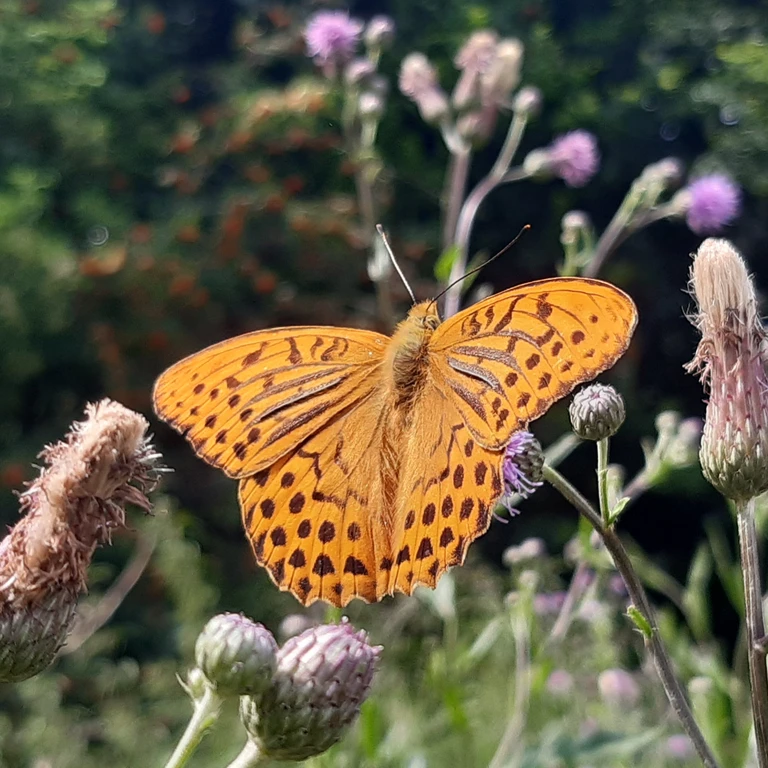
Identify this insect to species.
Argynnis paphia
